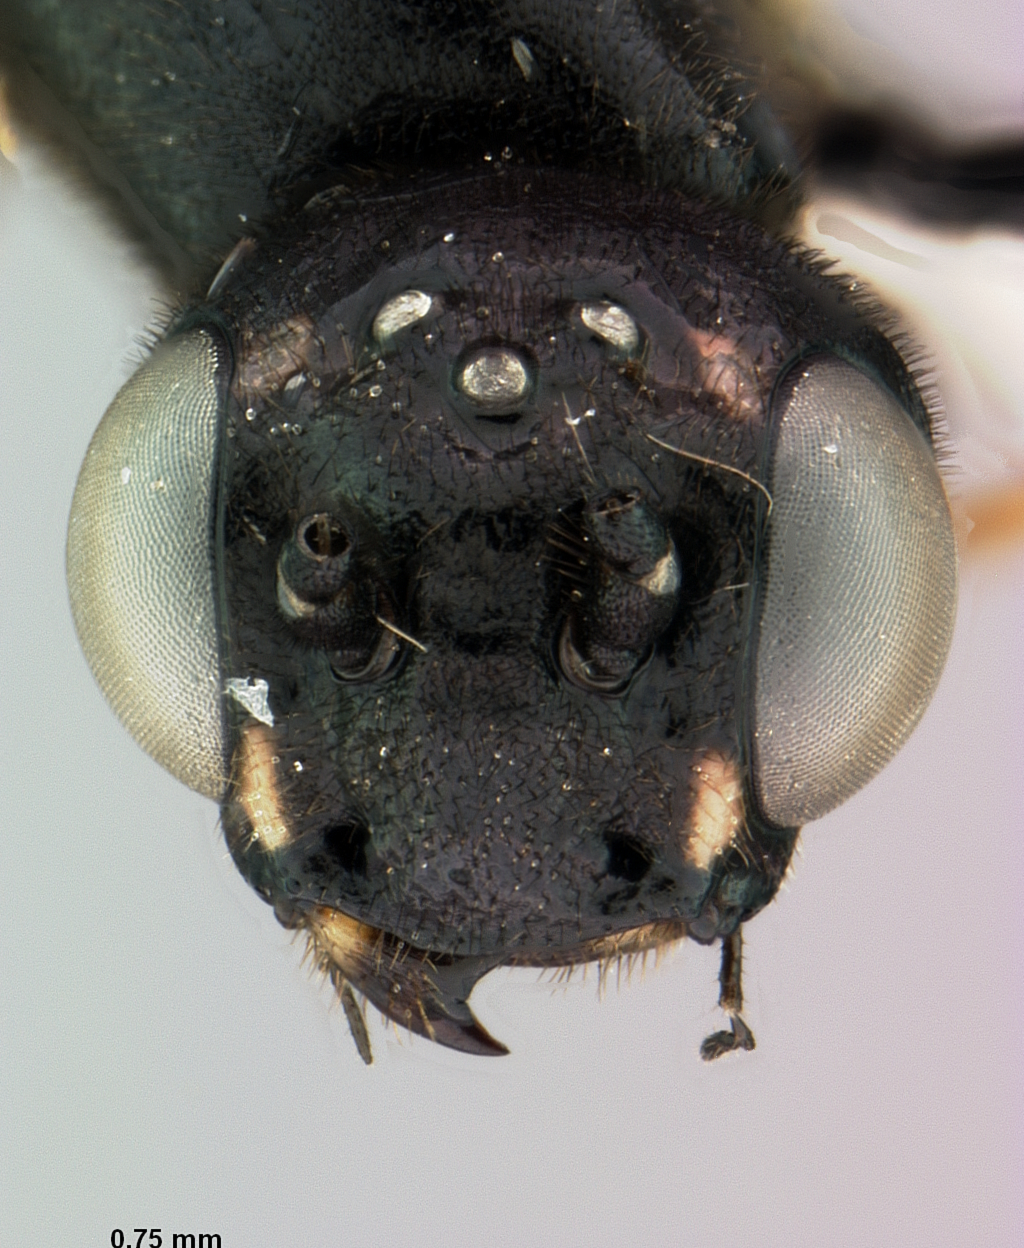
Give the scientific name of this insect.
Hartigia riesi
